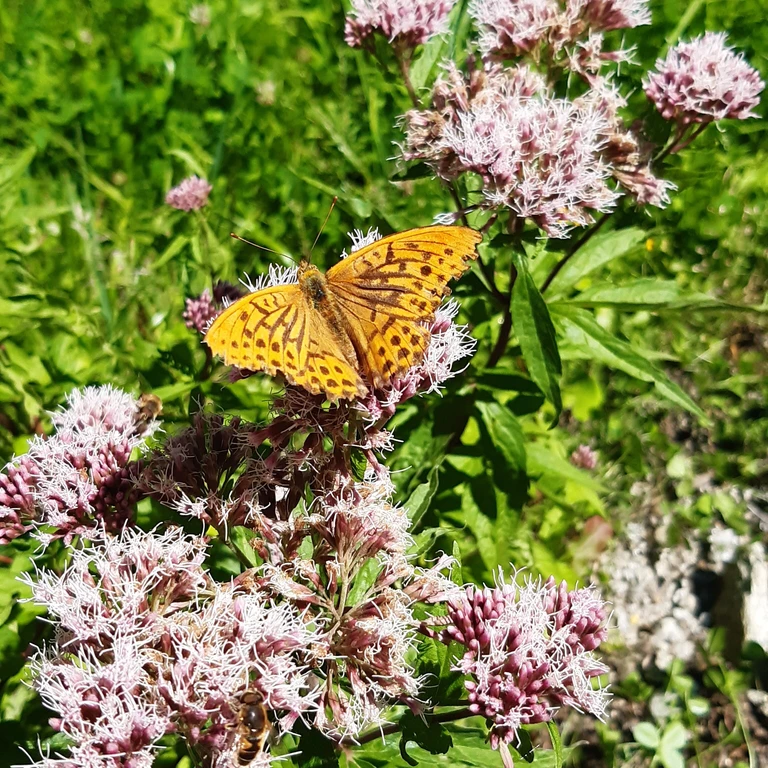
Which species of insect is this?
Argynnis paphia
